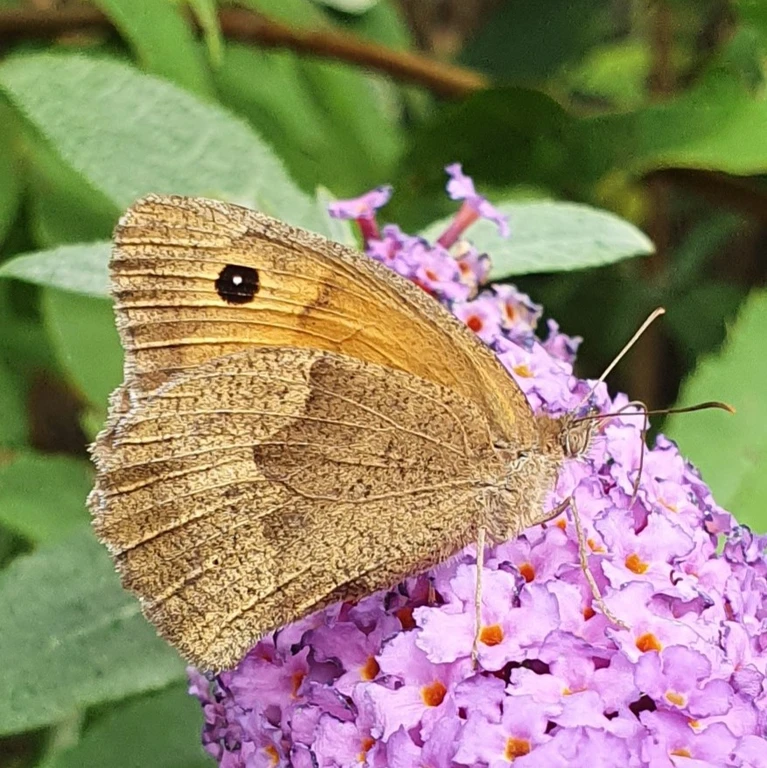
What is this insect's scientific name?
Maniola jurtina
